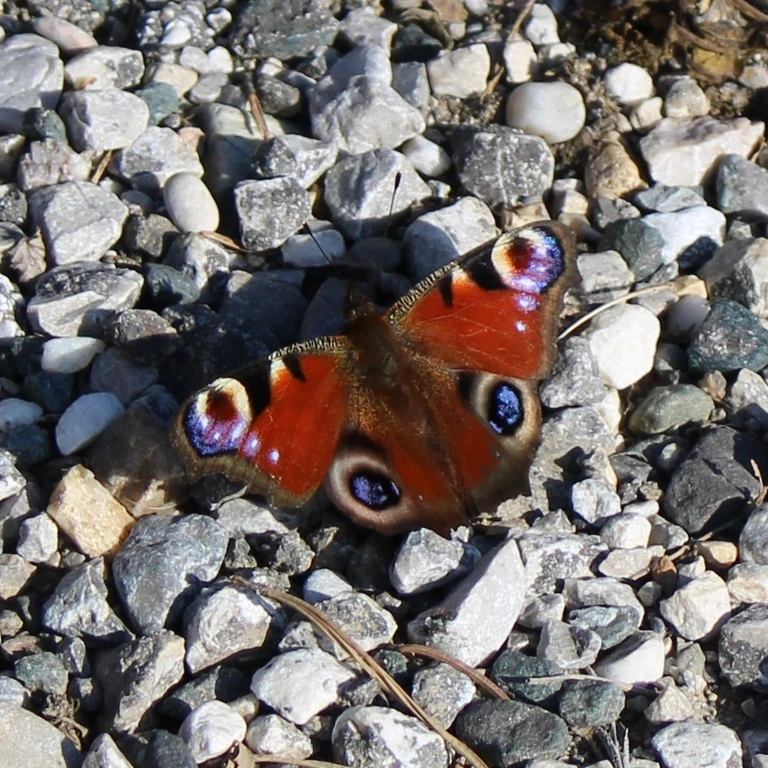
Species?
Aglais io
